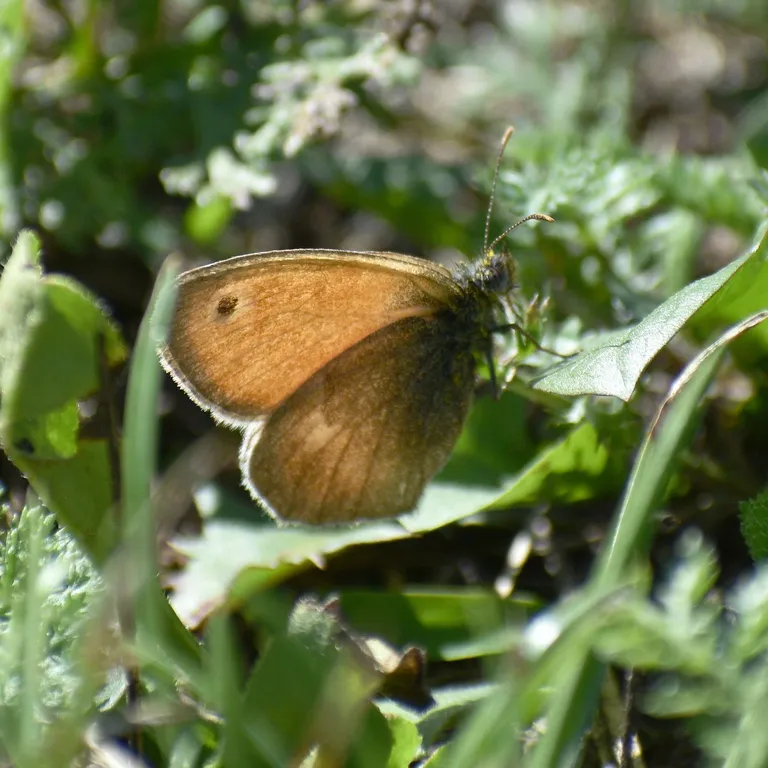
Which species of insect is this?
Coenonympha pamphilus
